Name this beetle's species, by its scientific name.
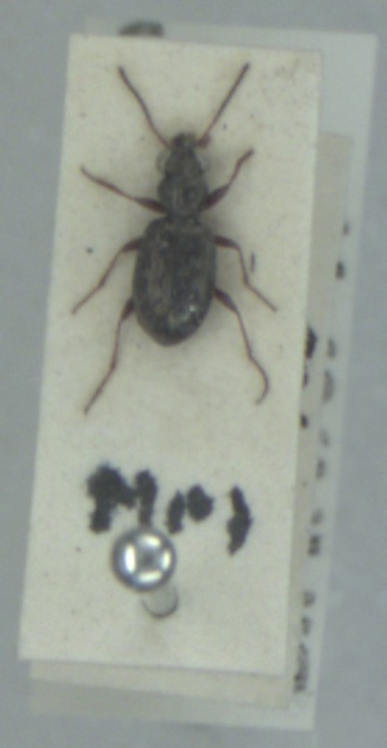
Asaphidion flavipes
